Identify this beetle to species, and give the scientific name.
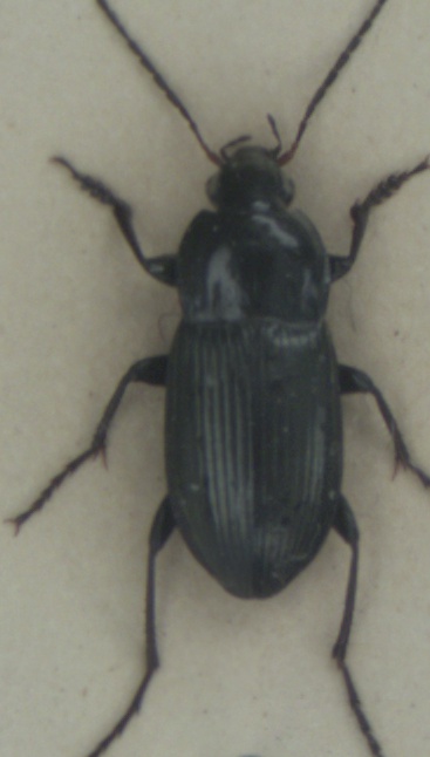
Poecilus versicolor
